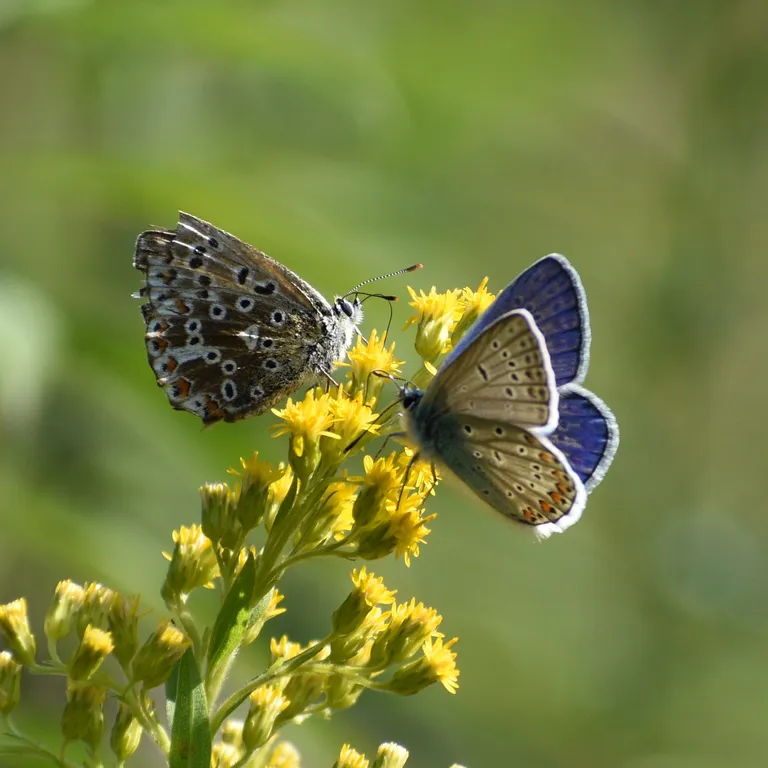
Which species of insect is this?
Polyommatus icarus
